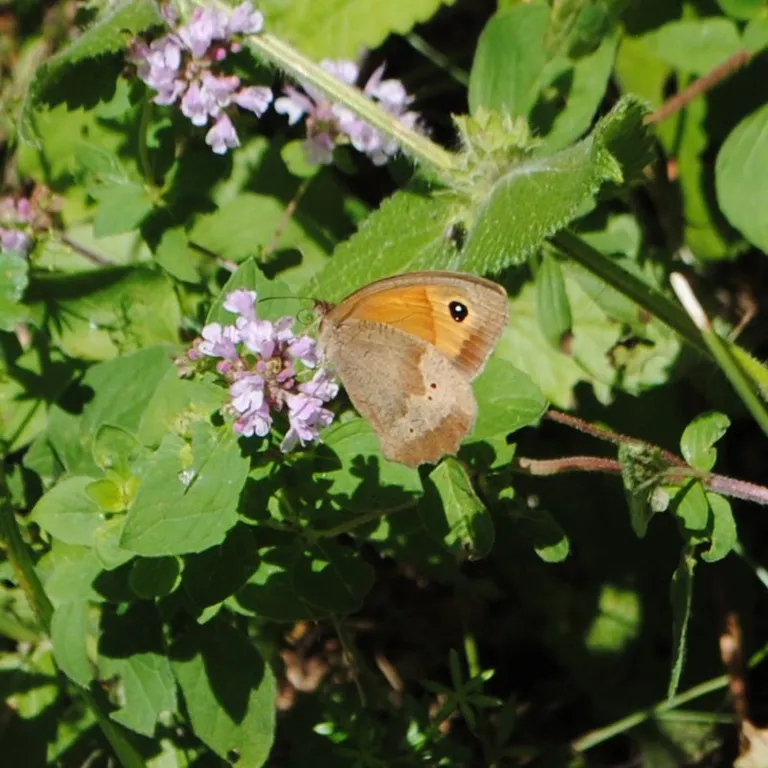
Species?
Maniola jurtina
